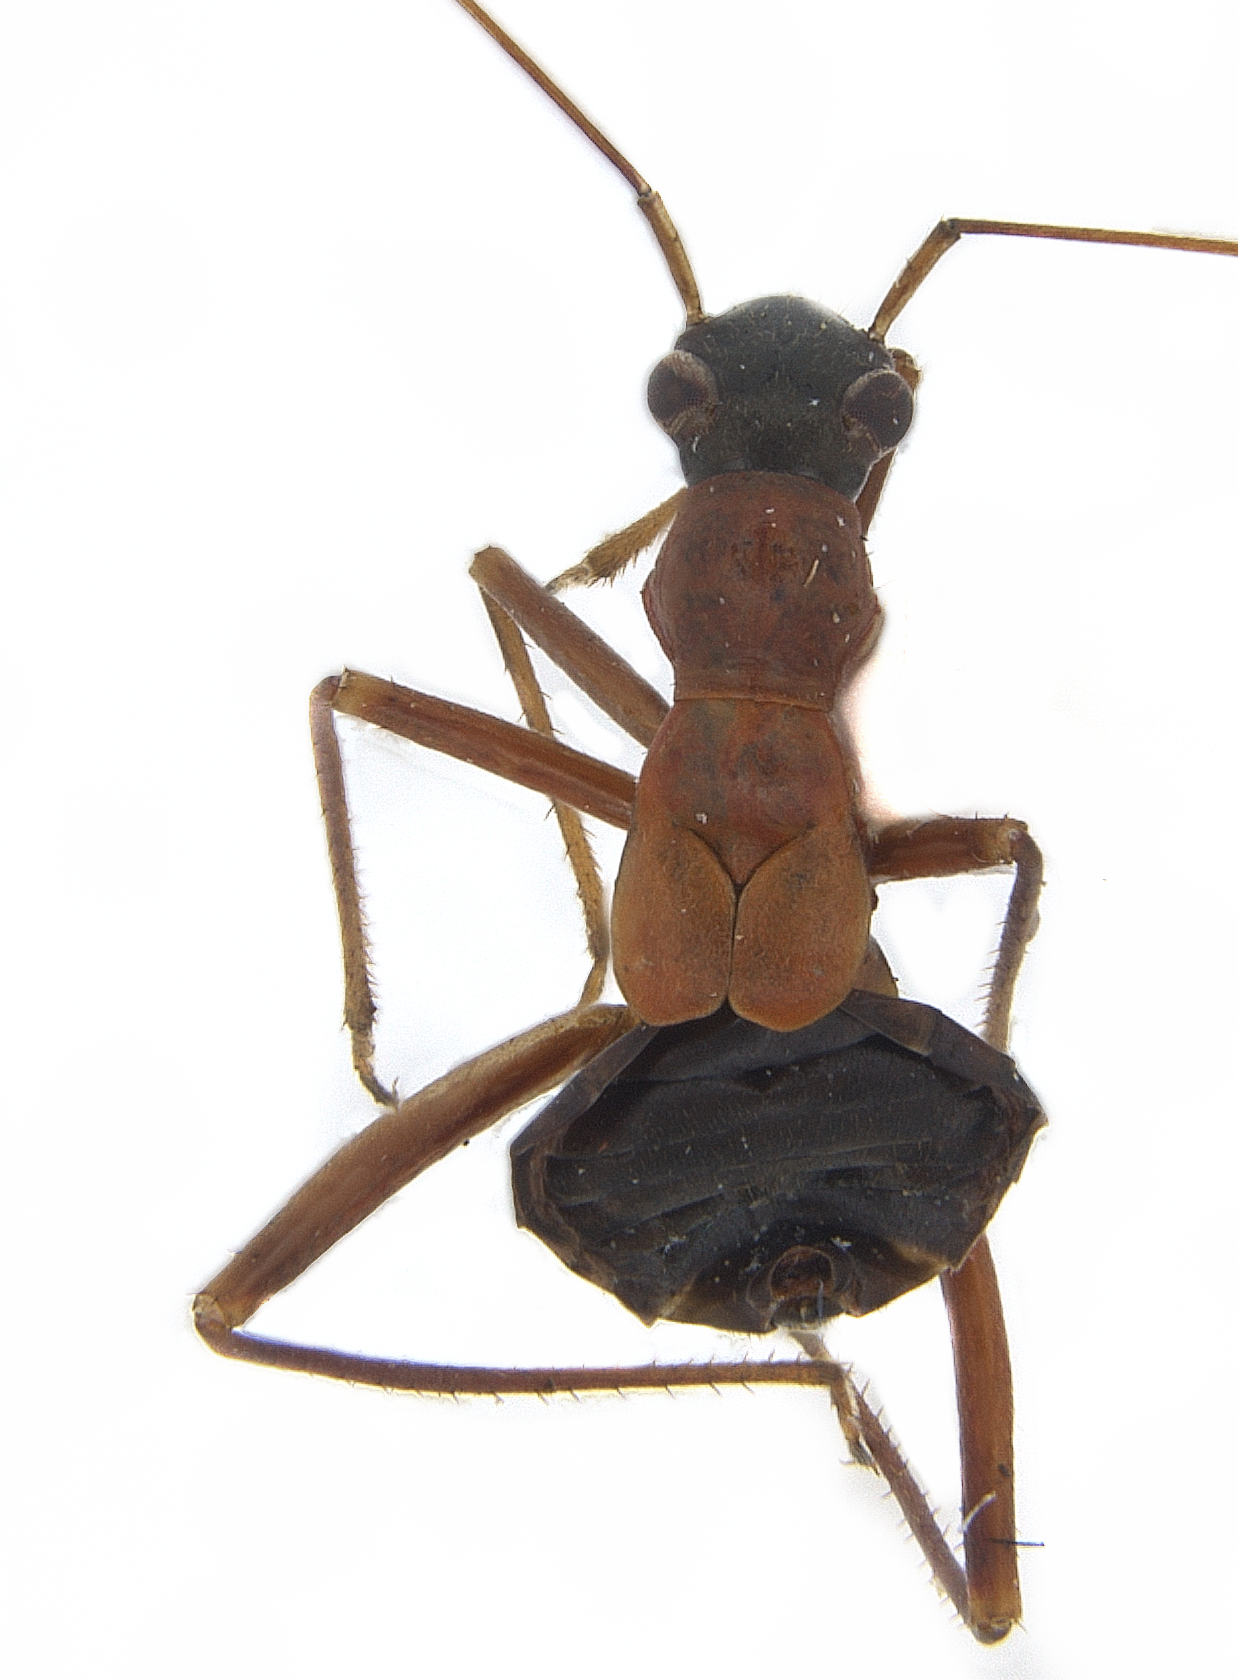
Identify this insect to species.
Paradacerla formicina
